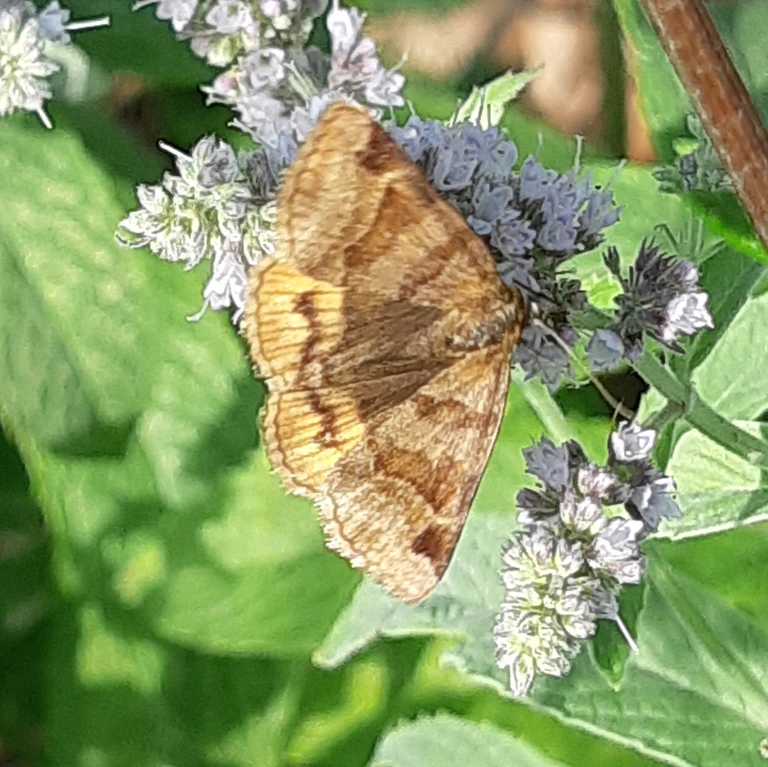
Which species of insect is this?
Euclidia glyphica
